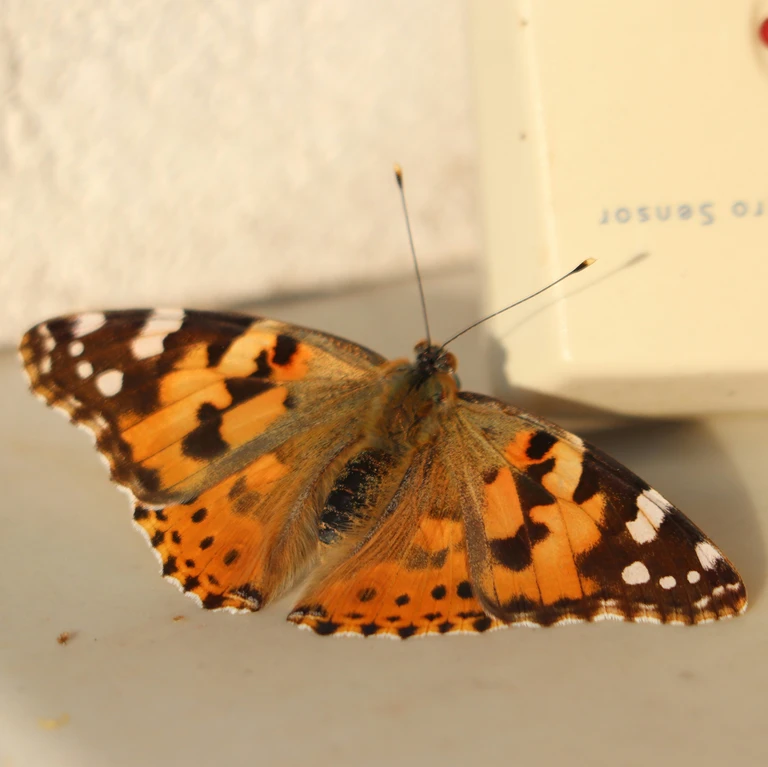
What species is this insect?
Vanessa cardui
